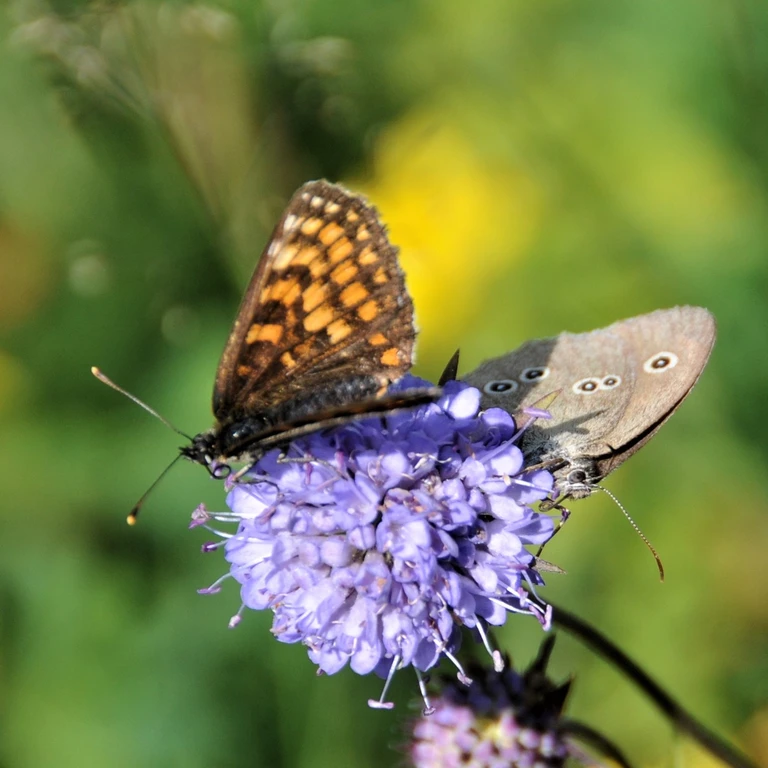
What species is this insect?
Aphantopus hyperantus
